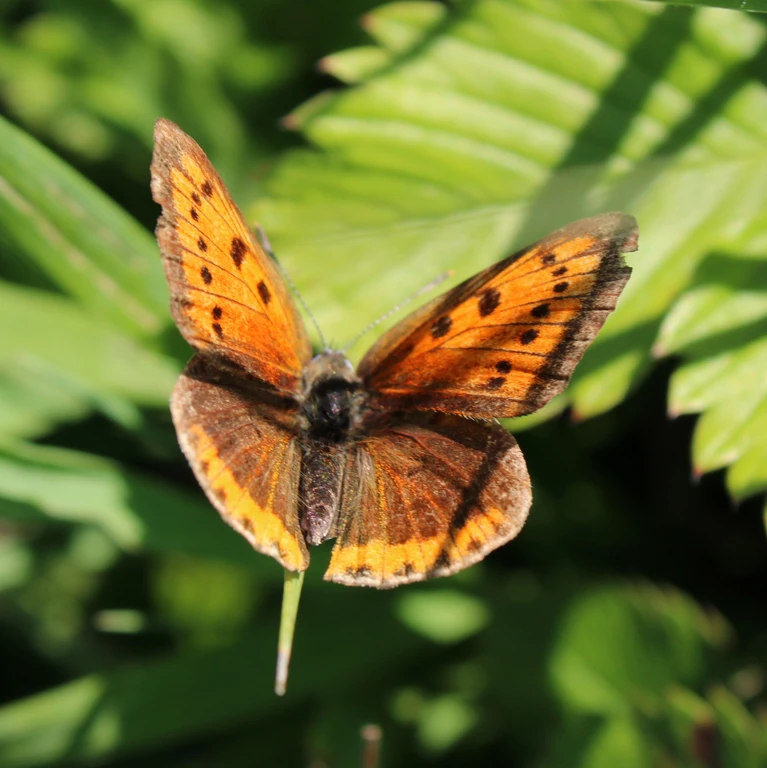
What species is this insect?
Lycaena dispar
